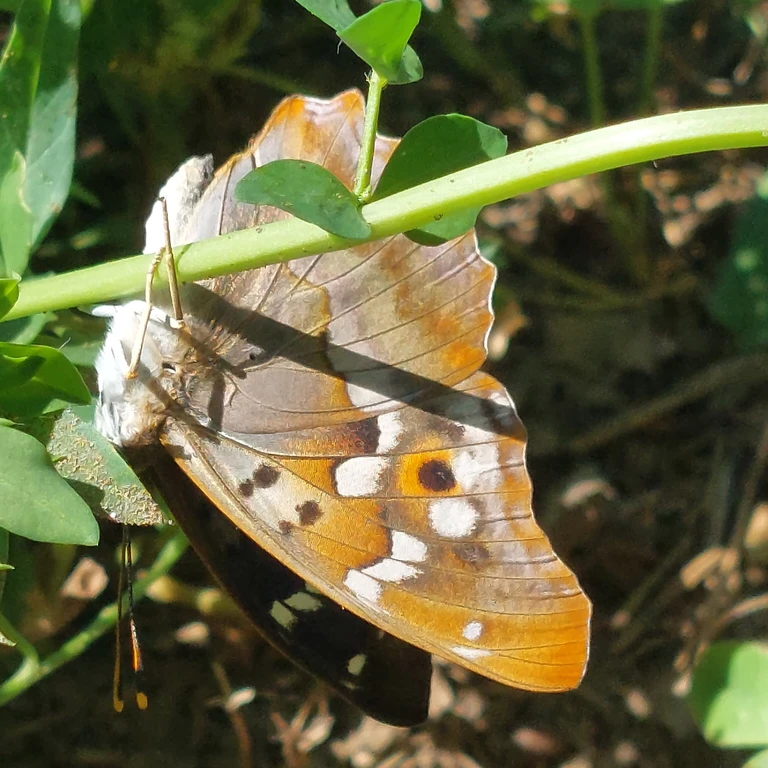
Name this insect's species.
Apatura ilia
